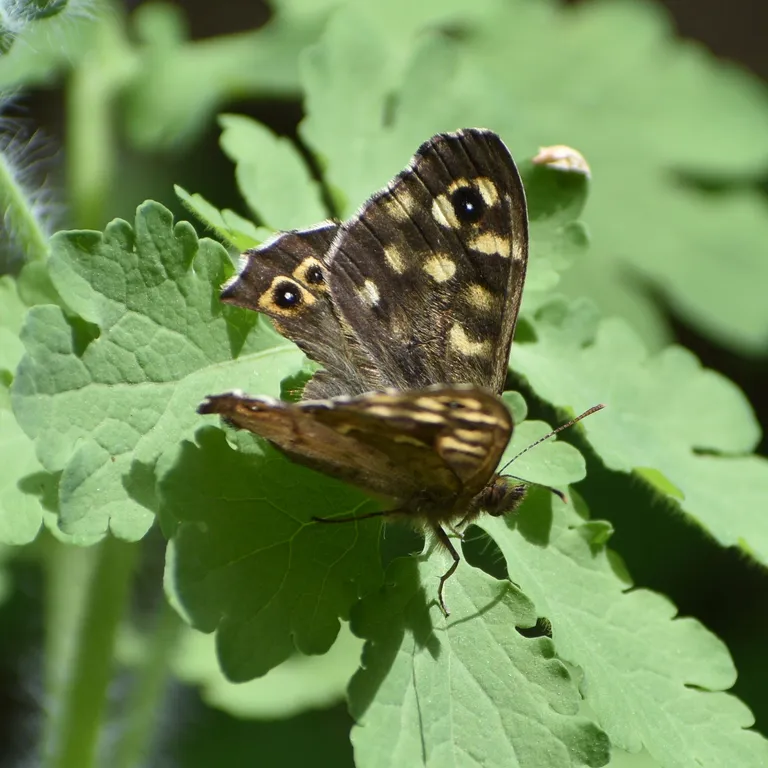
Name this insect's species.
Pararge aegeria
